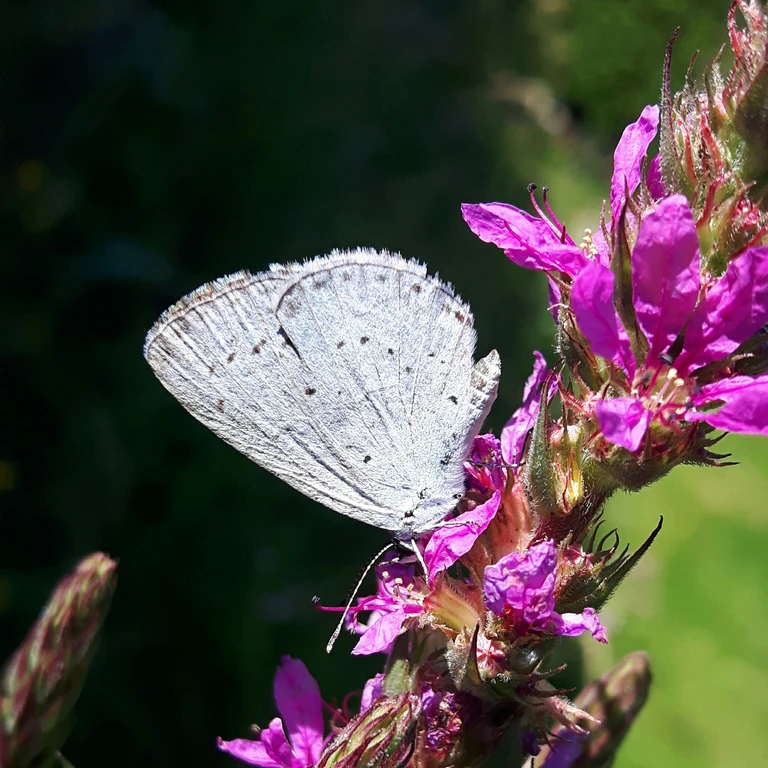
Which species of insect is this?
Celastrina argiolus
